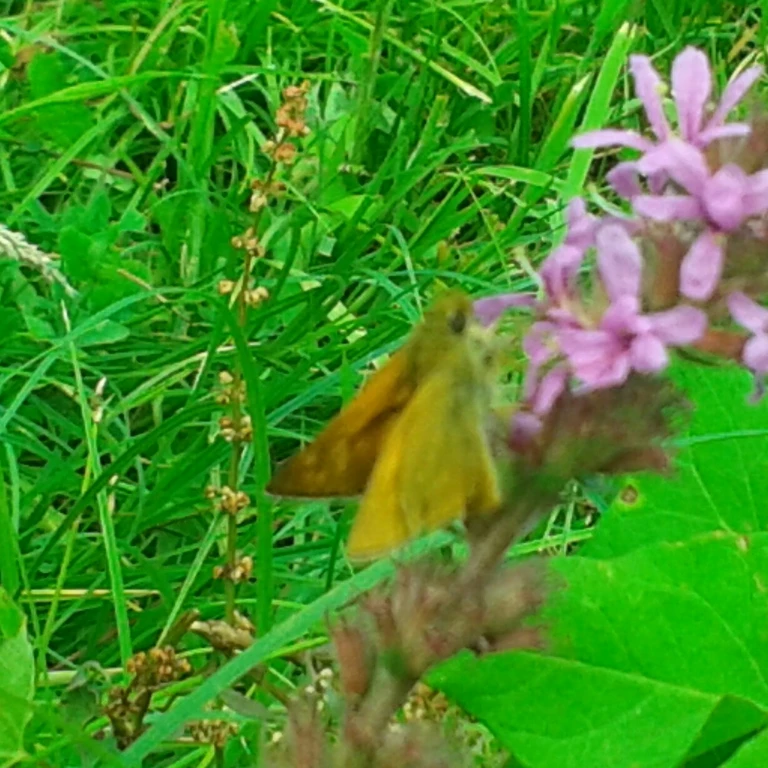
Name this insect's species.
Ochlodes sylvanus (also Ochlodes venata)
